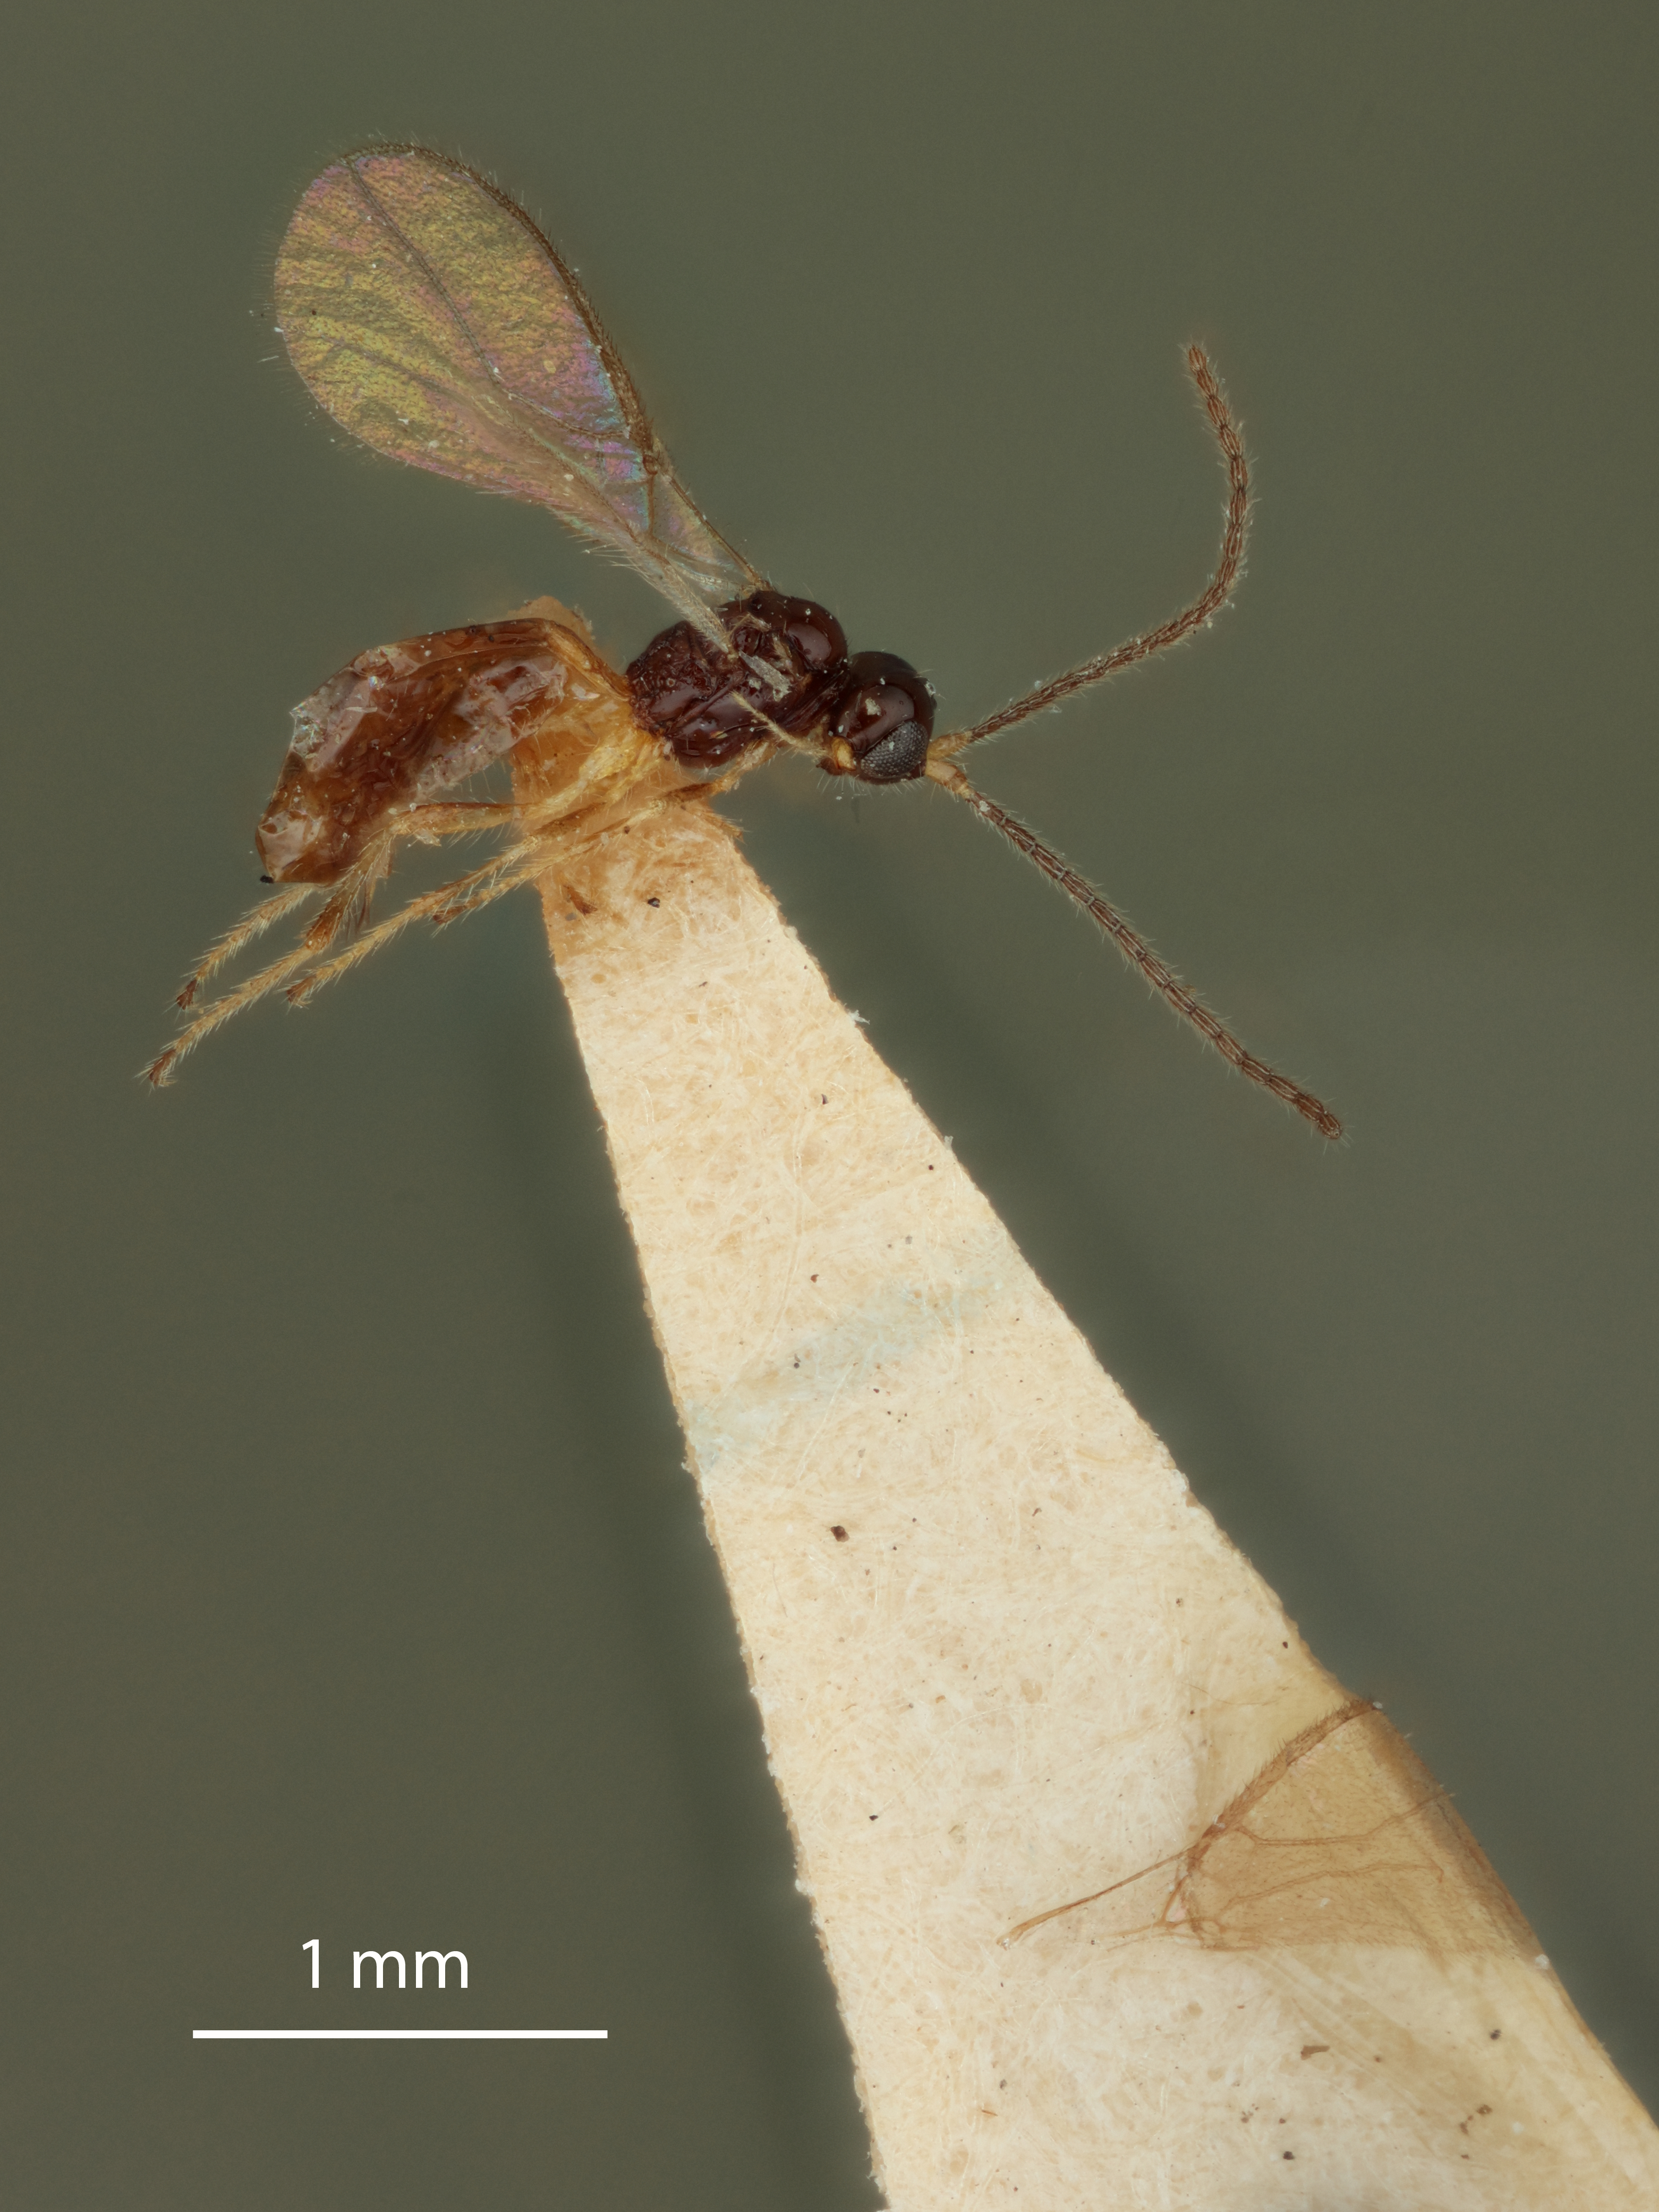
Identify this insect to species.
Aspilota subcubicus
